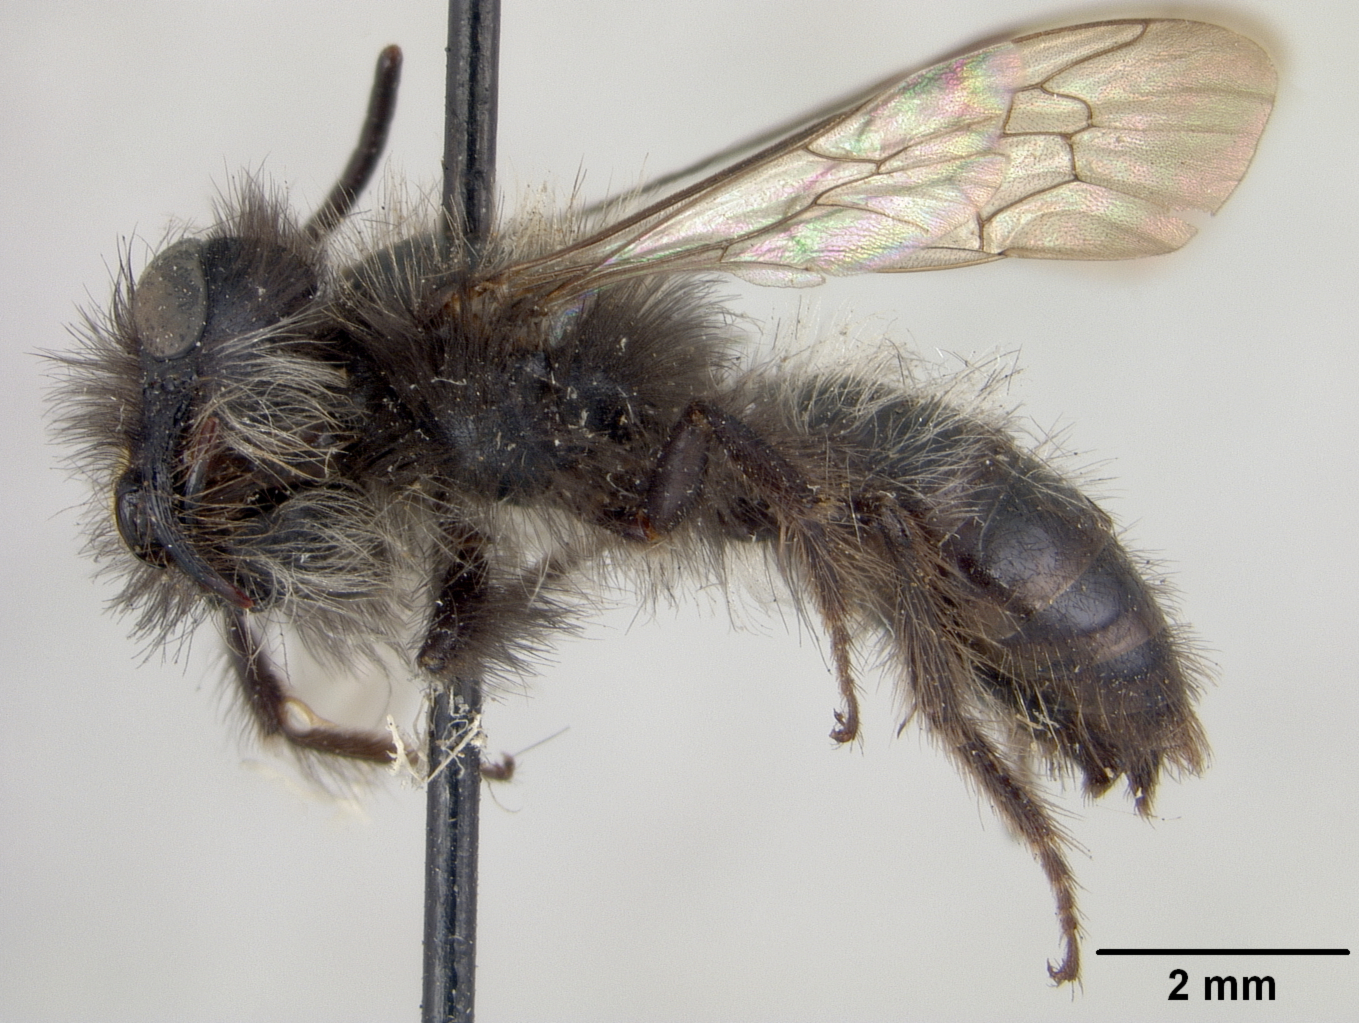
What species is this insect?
Andrena maura
